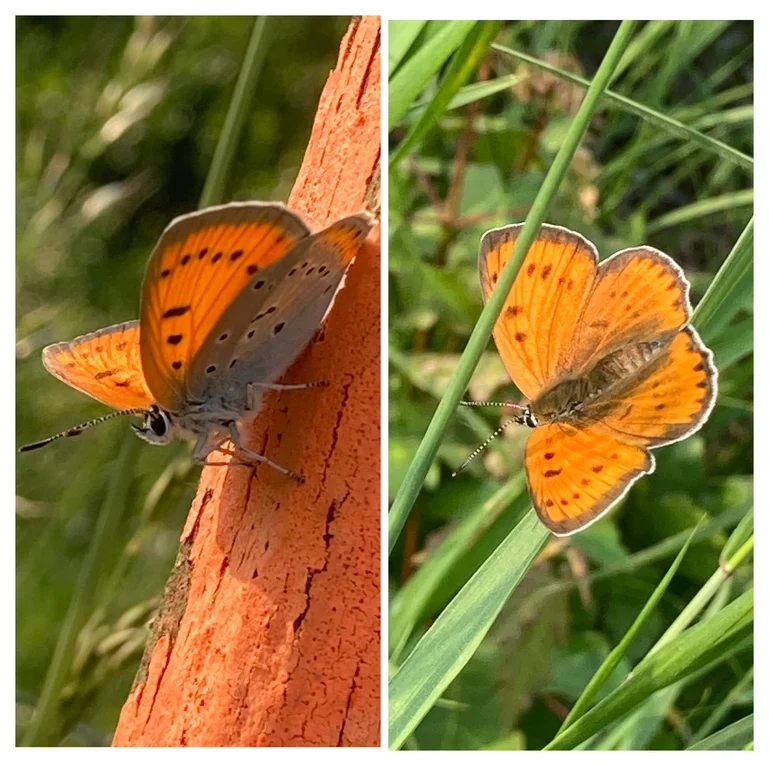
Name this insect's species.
Lycaena dispar
